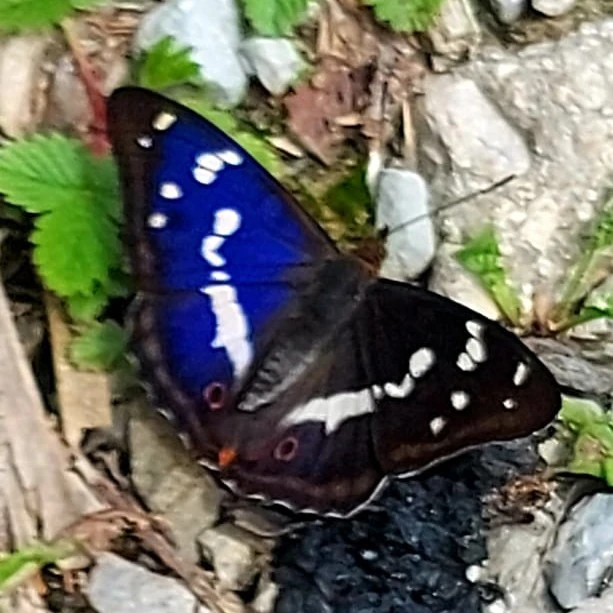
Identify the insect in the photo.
Apatura iris
